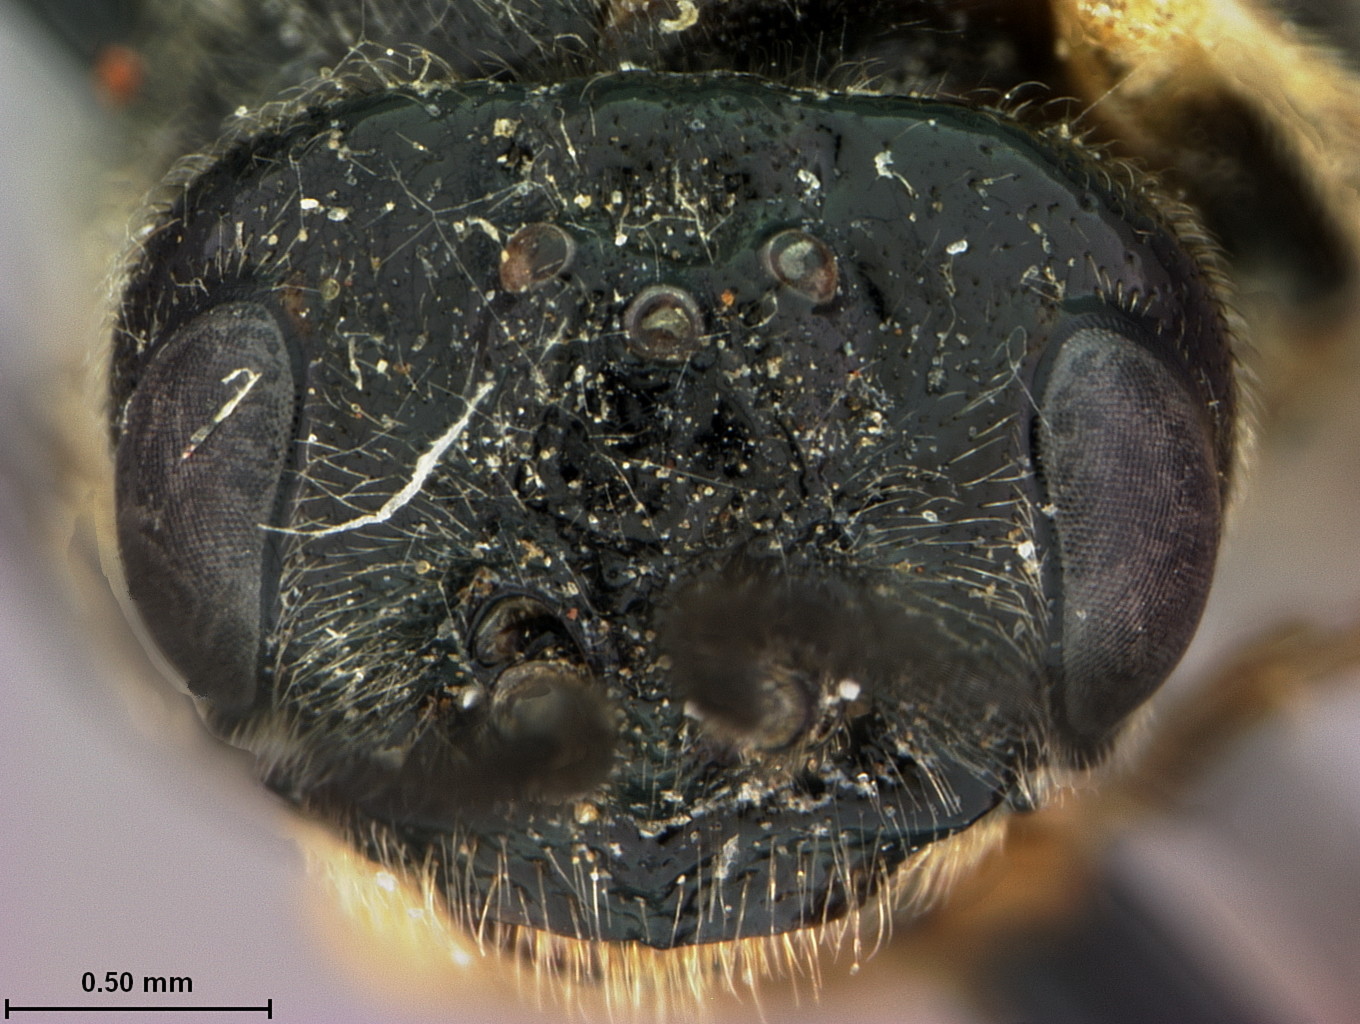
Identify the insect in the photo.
Susana punctata
